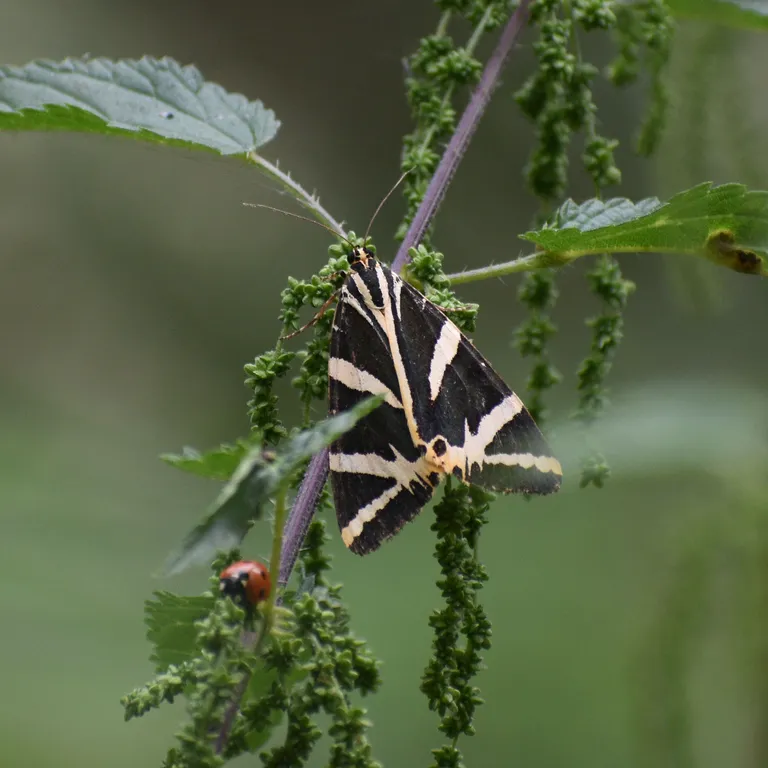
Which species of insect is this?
Euplagia quadripunctaria
